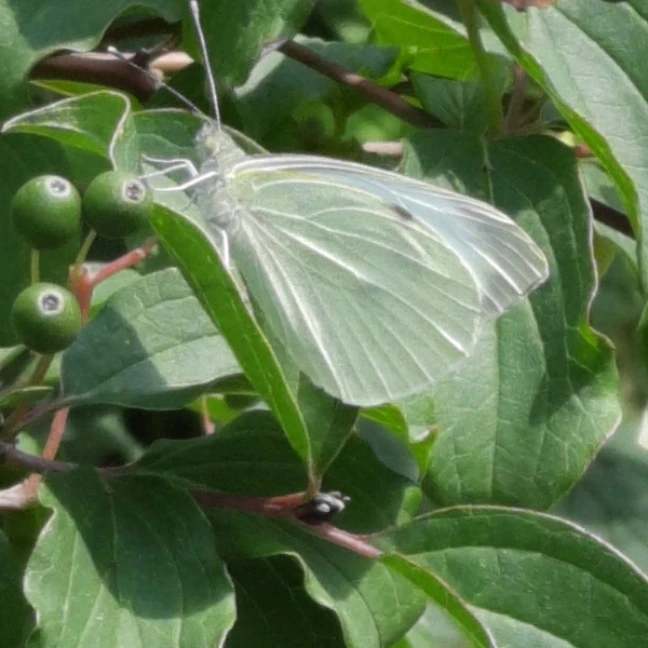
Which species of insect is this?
Pieris brassicae
